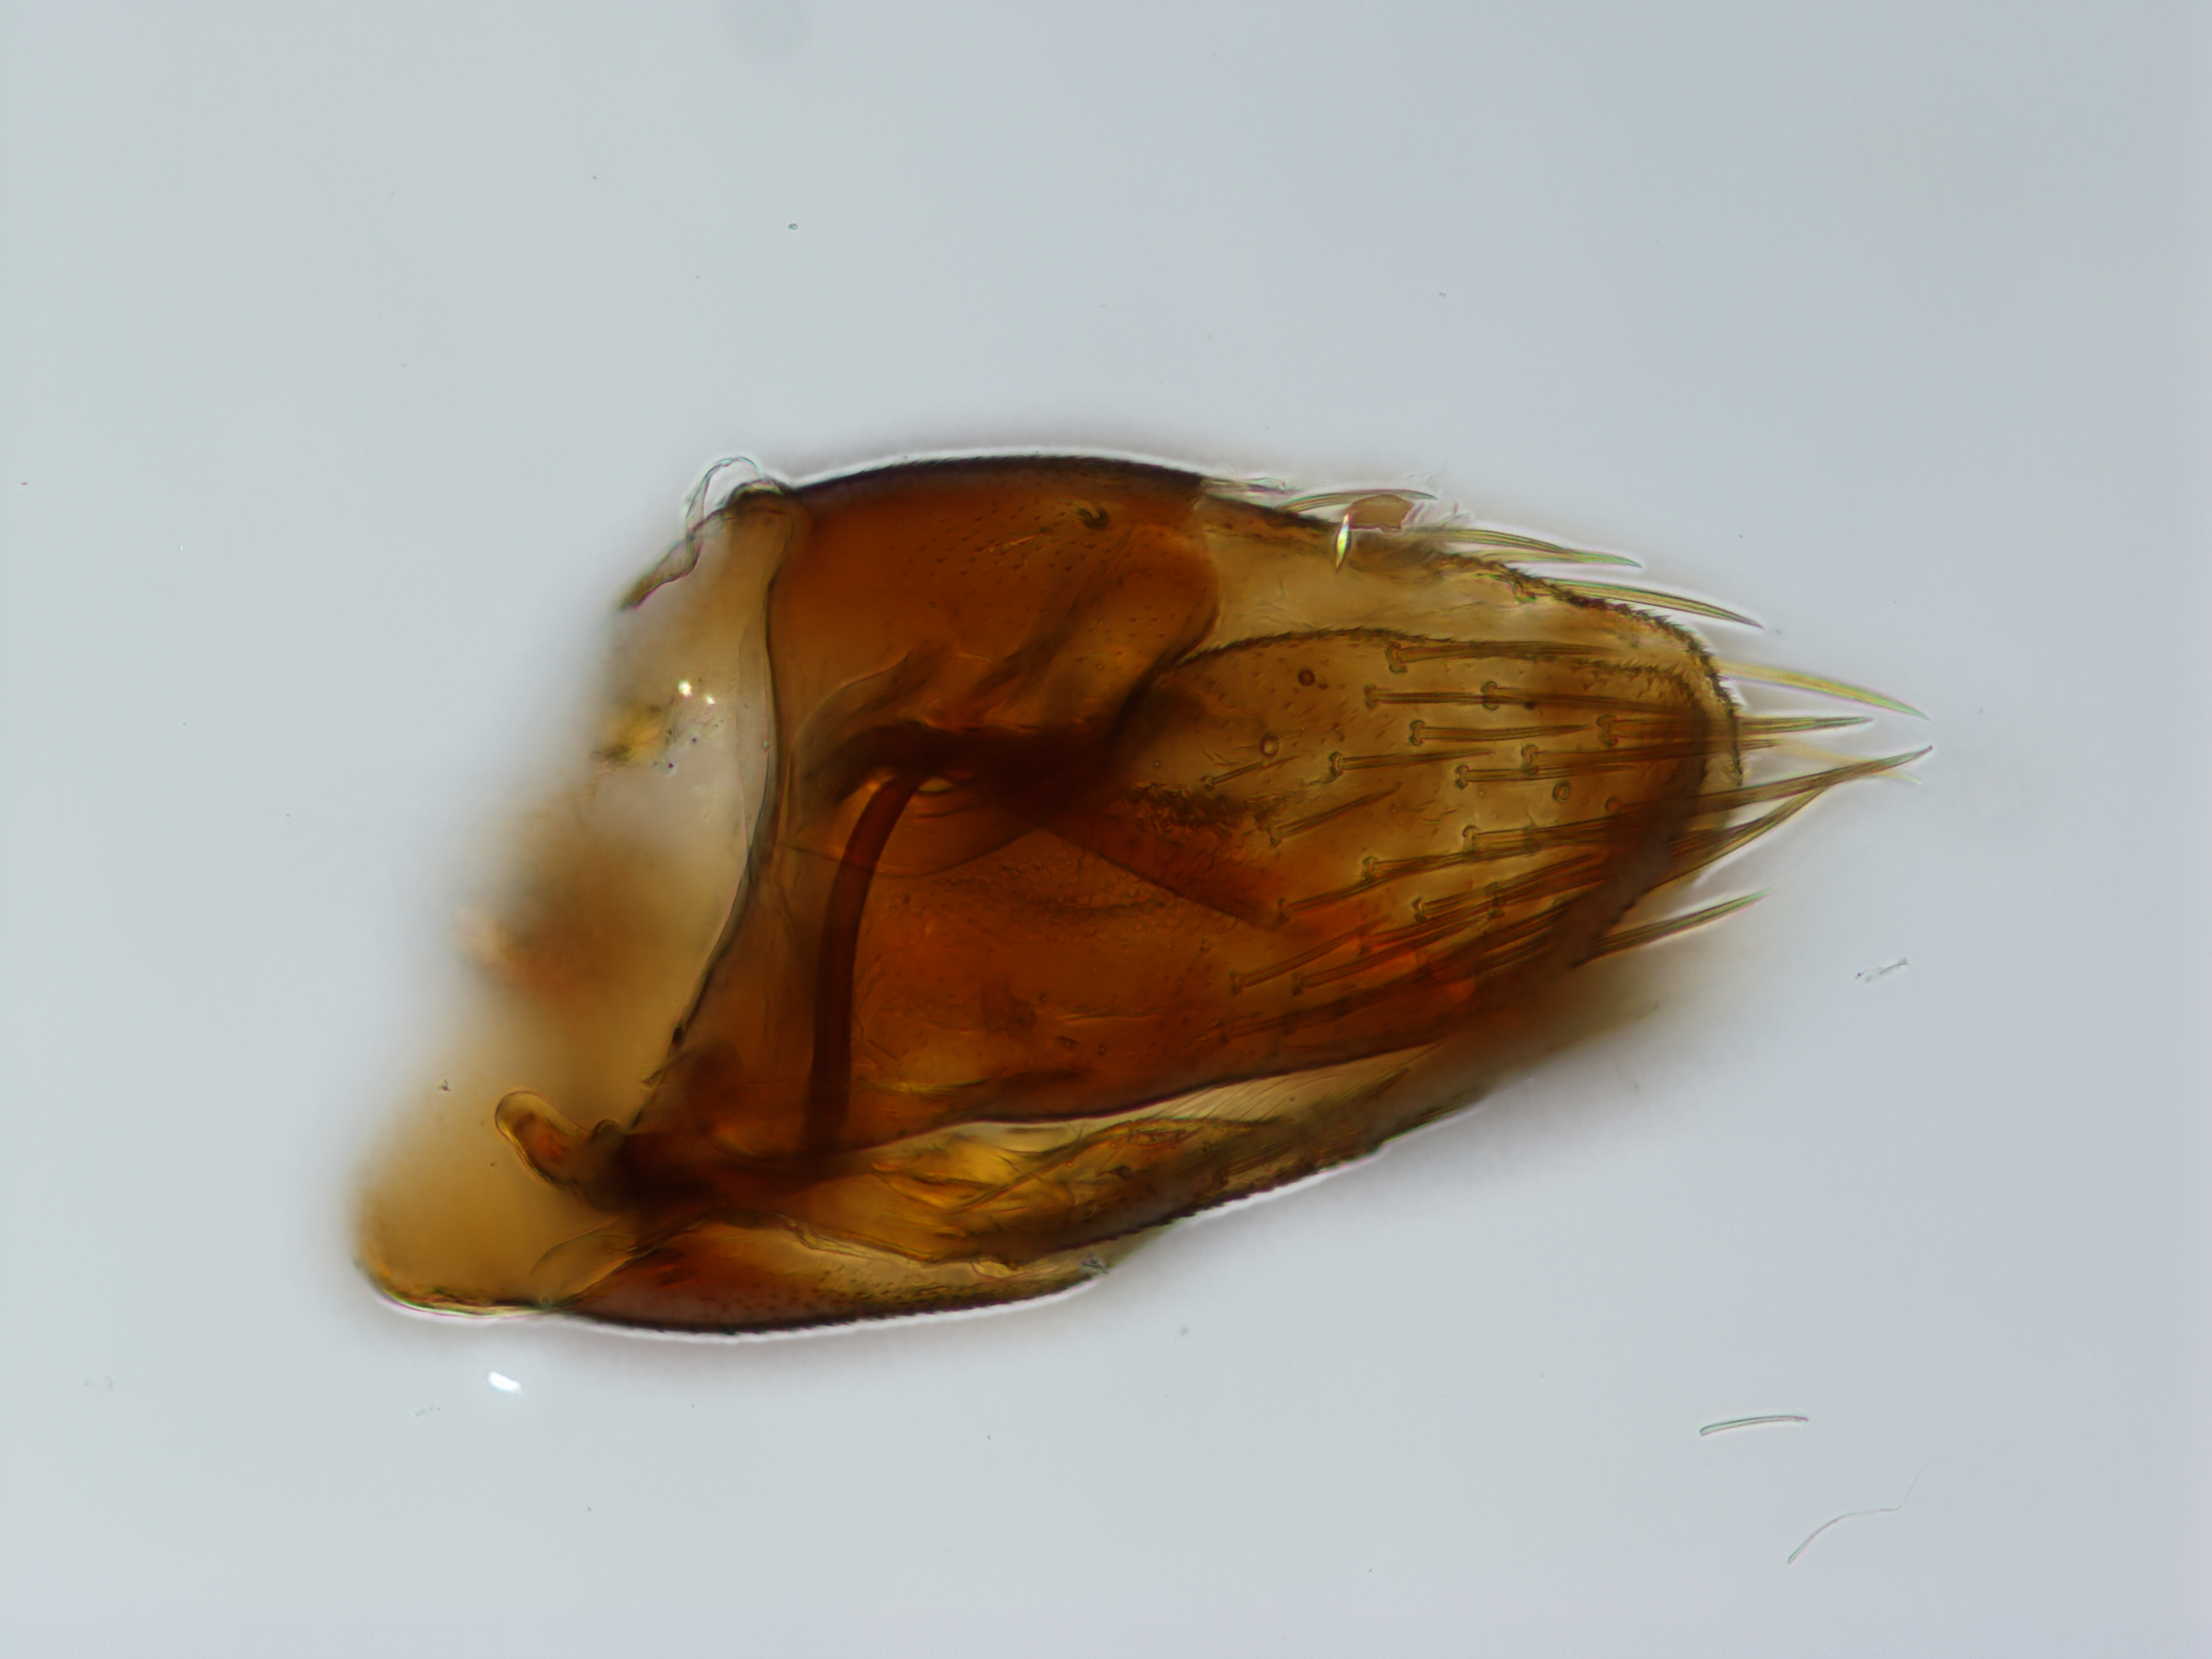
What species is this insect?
Scaphytopius meridianus
